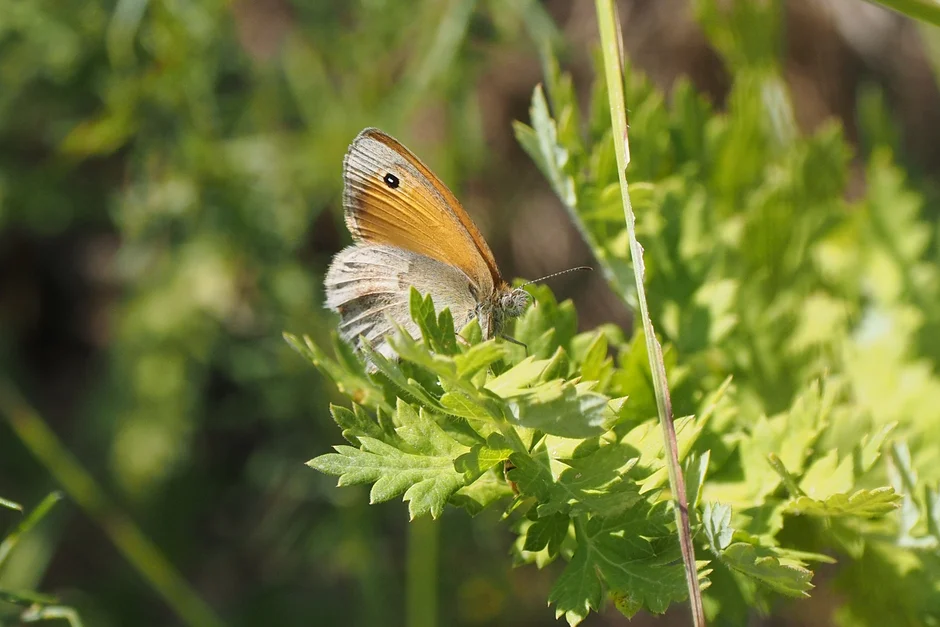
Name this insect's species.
Coenonympha pamphilus
